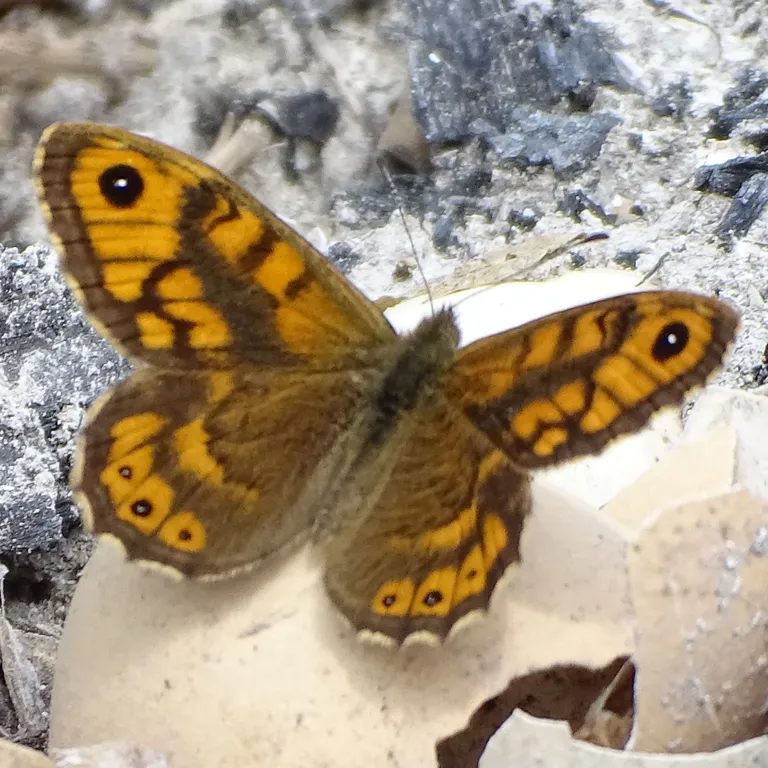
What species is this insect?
Lasiommata megera (also Pararge megera)
